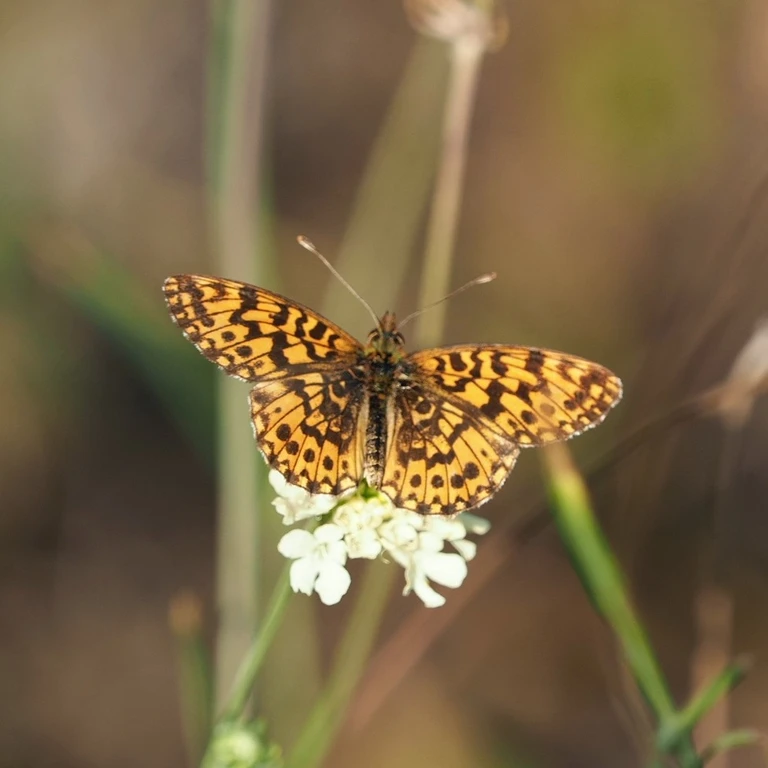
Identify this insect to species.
Boloria dia
